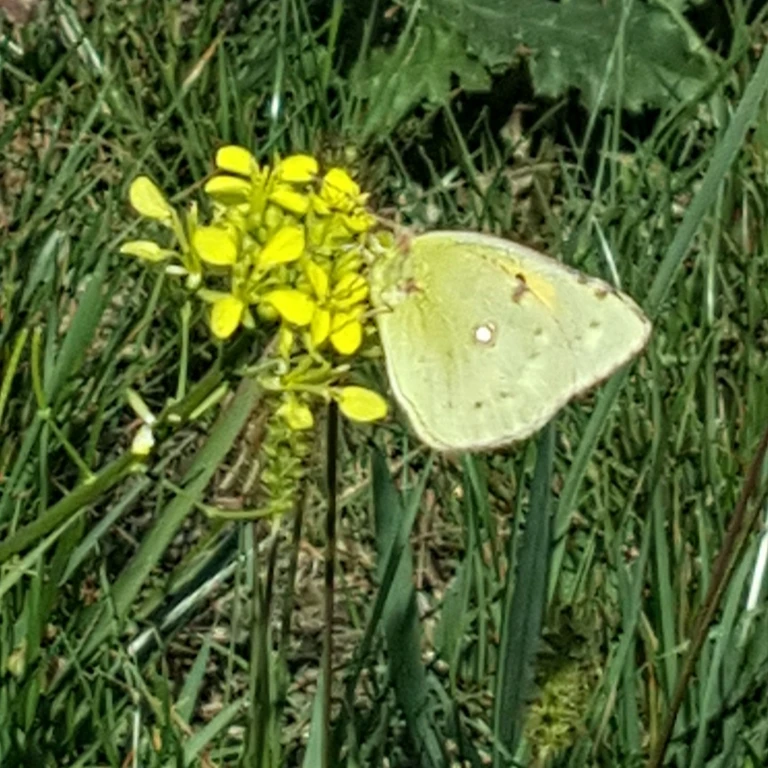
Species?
Colias croceus
